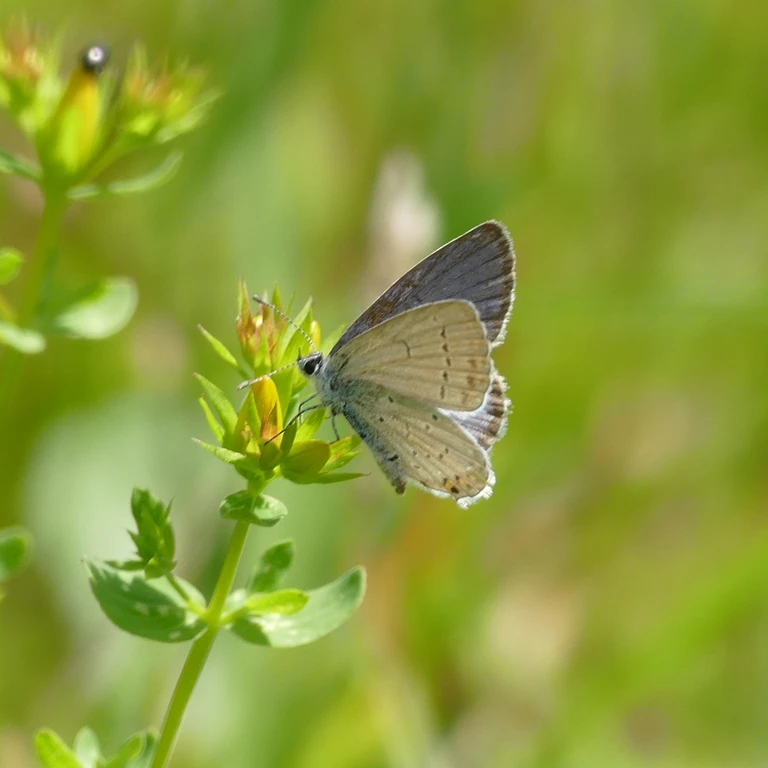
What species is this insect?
Cupido argiades (also Elkalyce argiades)
